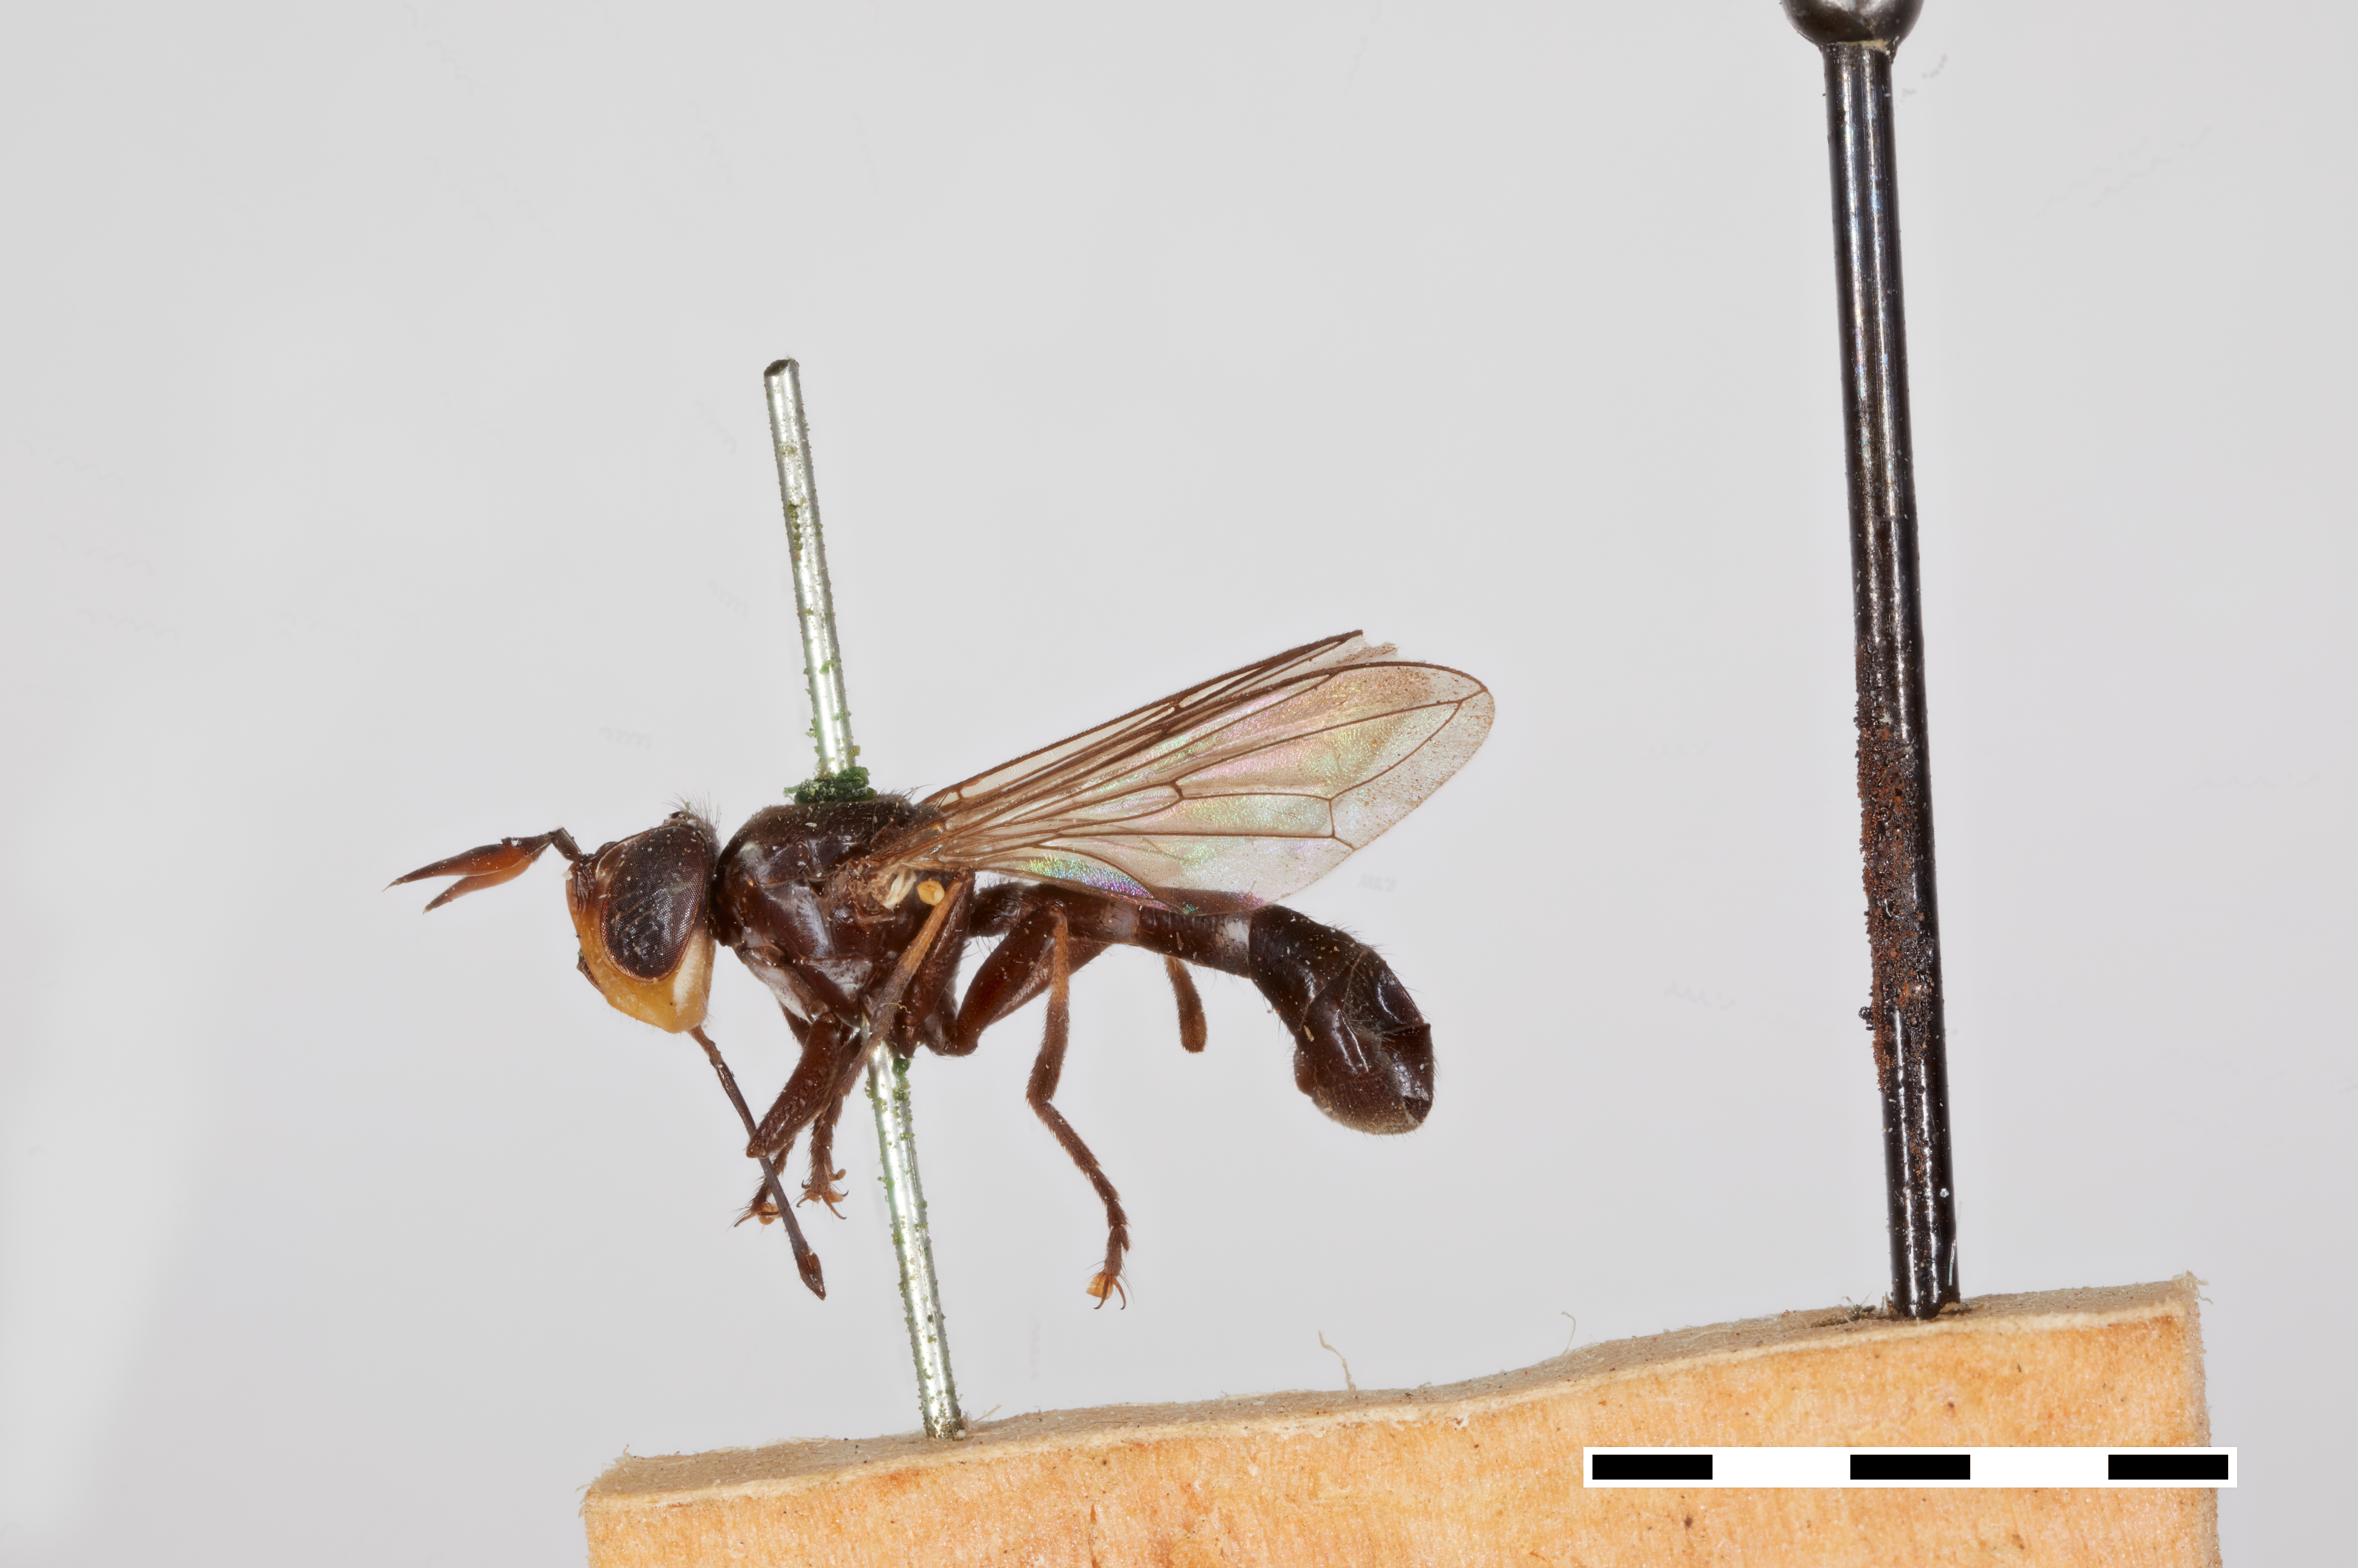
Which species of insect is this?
Microconops ater
